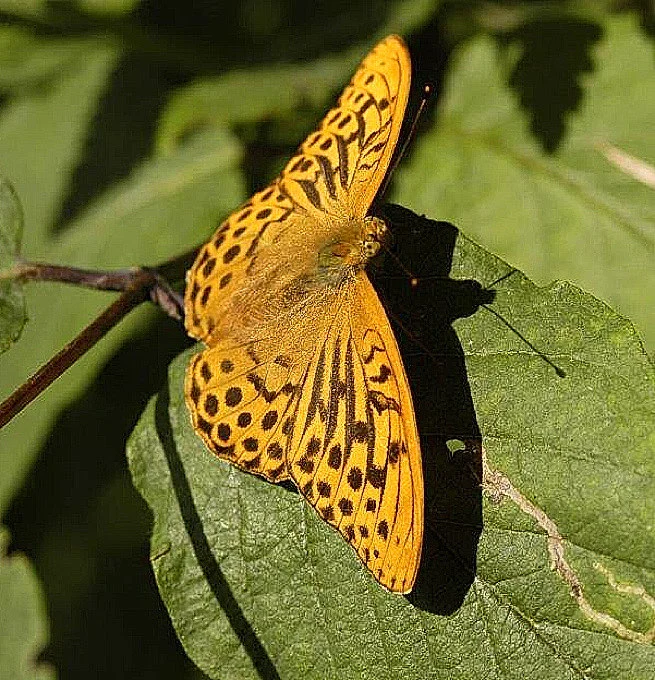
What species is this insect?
Argynnis paphia
